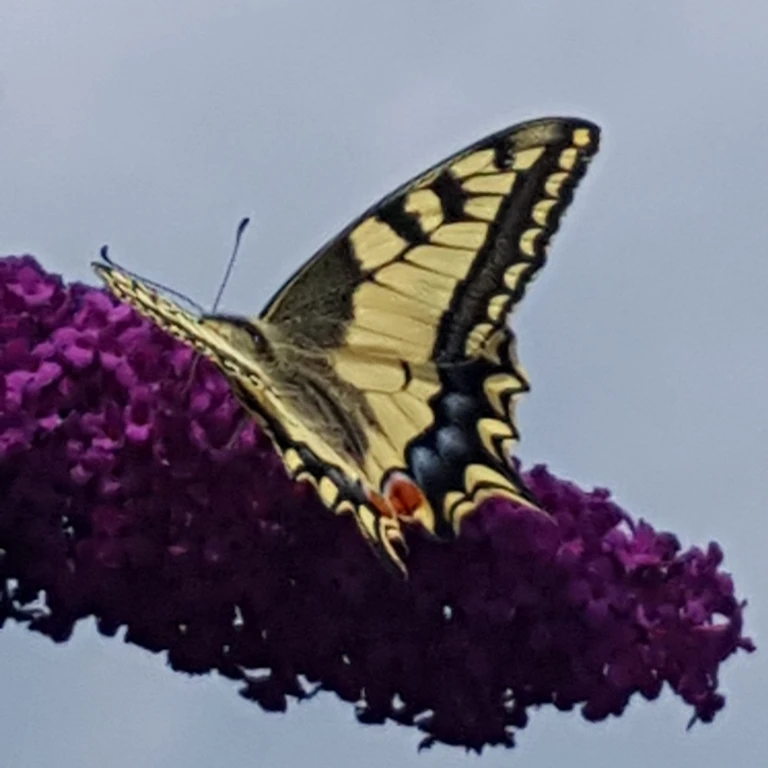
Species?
Papilio machaon
